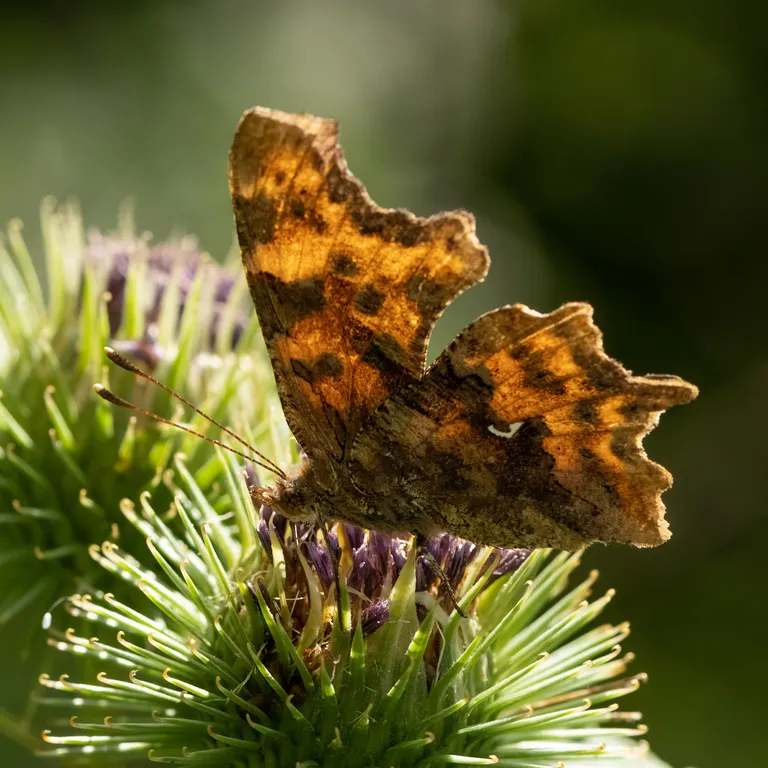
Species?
Polygonia c-album
